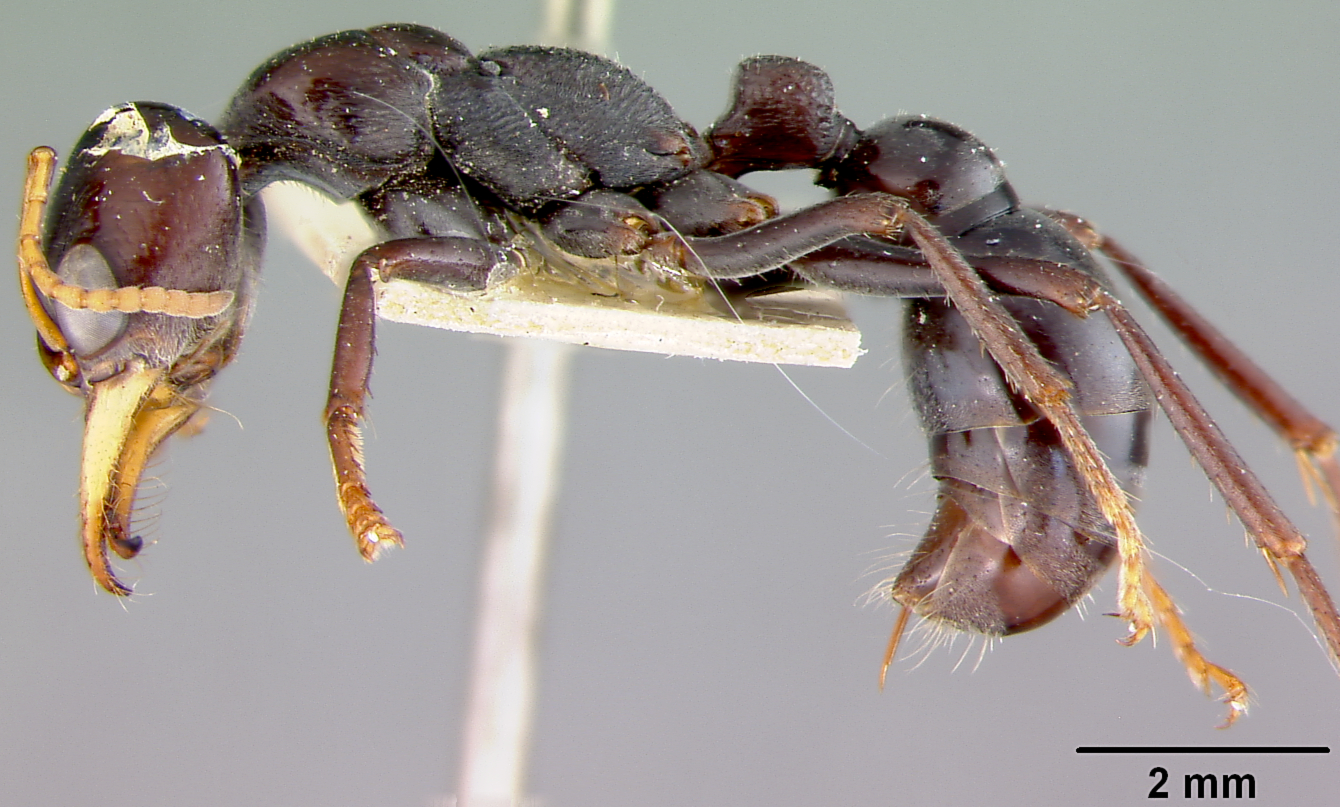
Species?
Myrmecia aberrans
